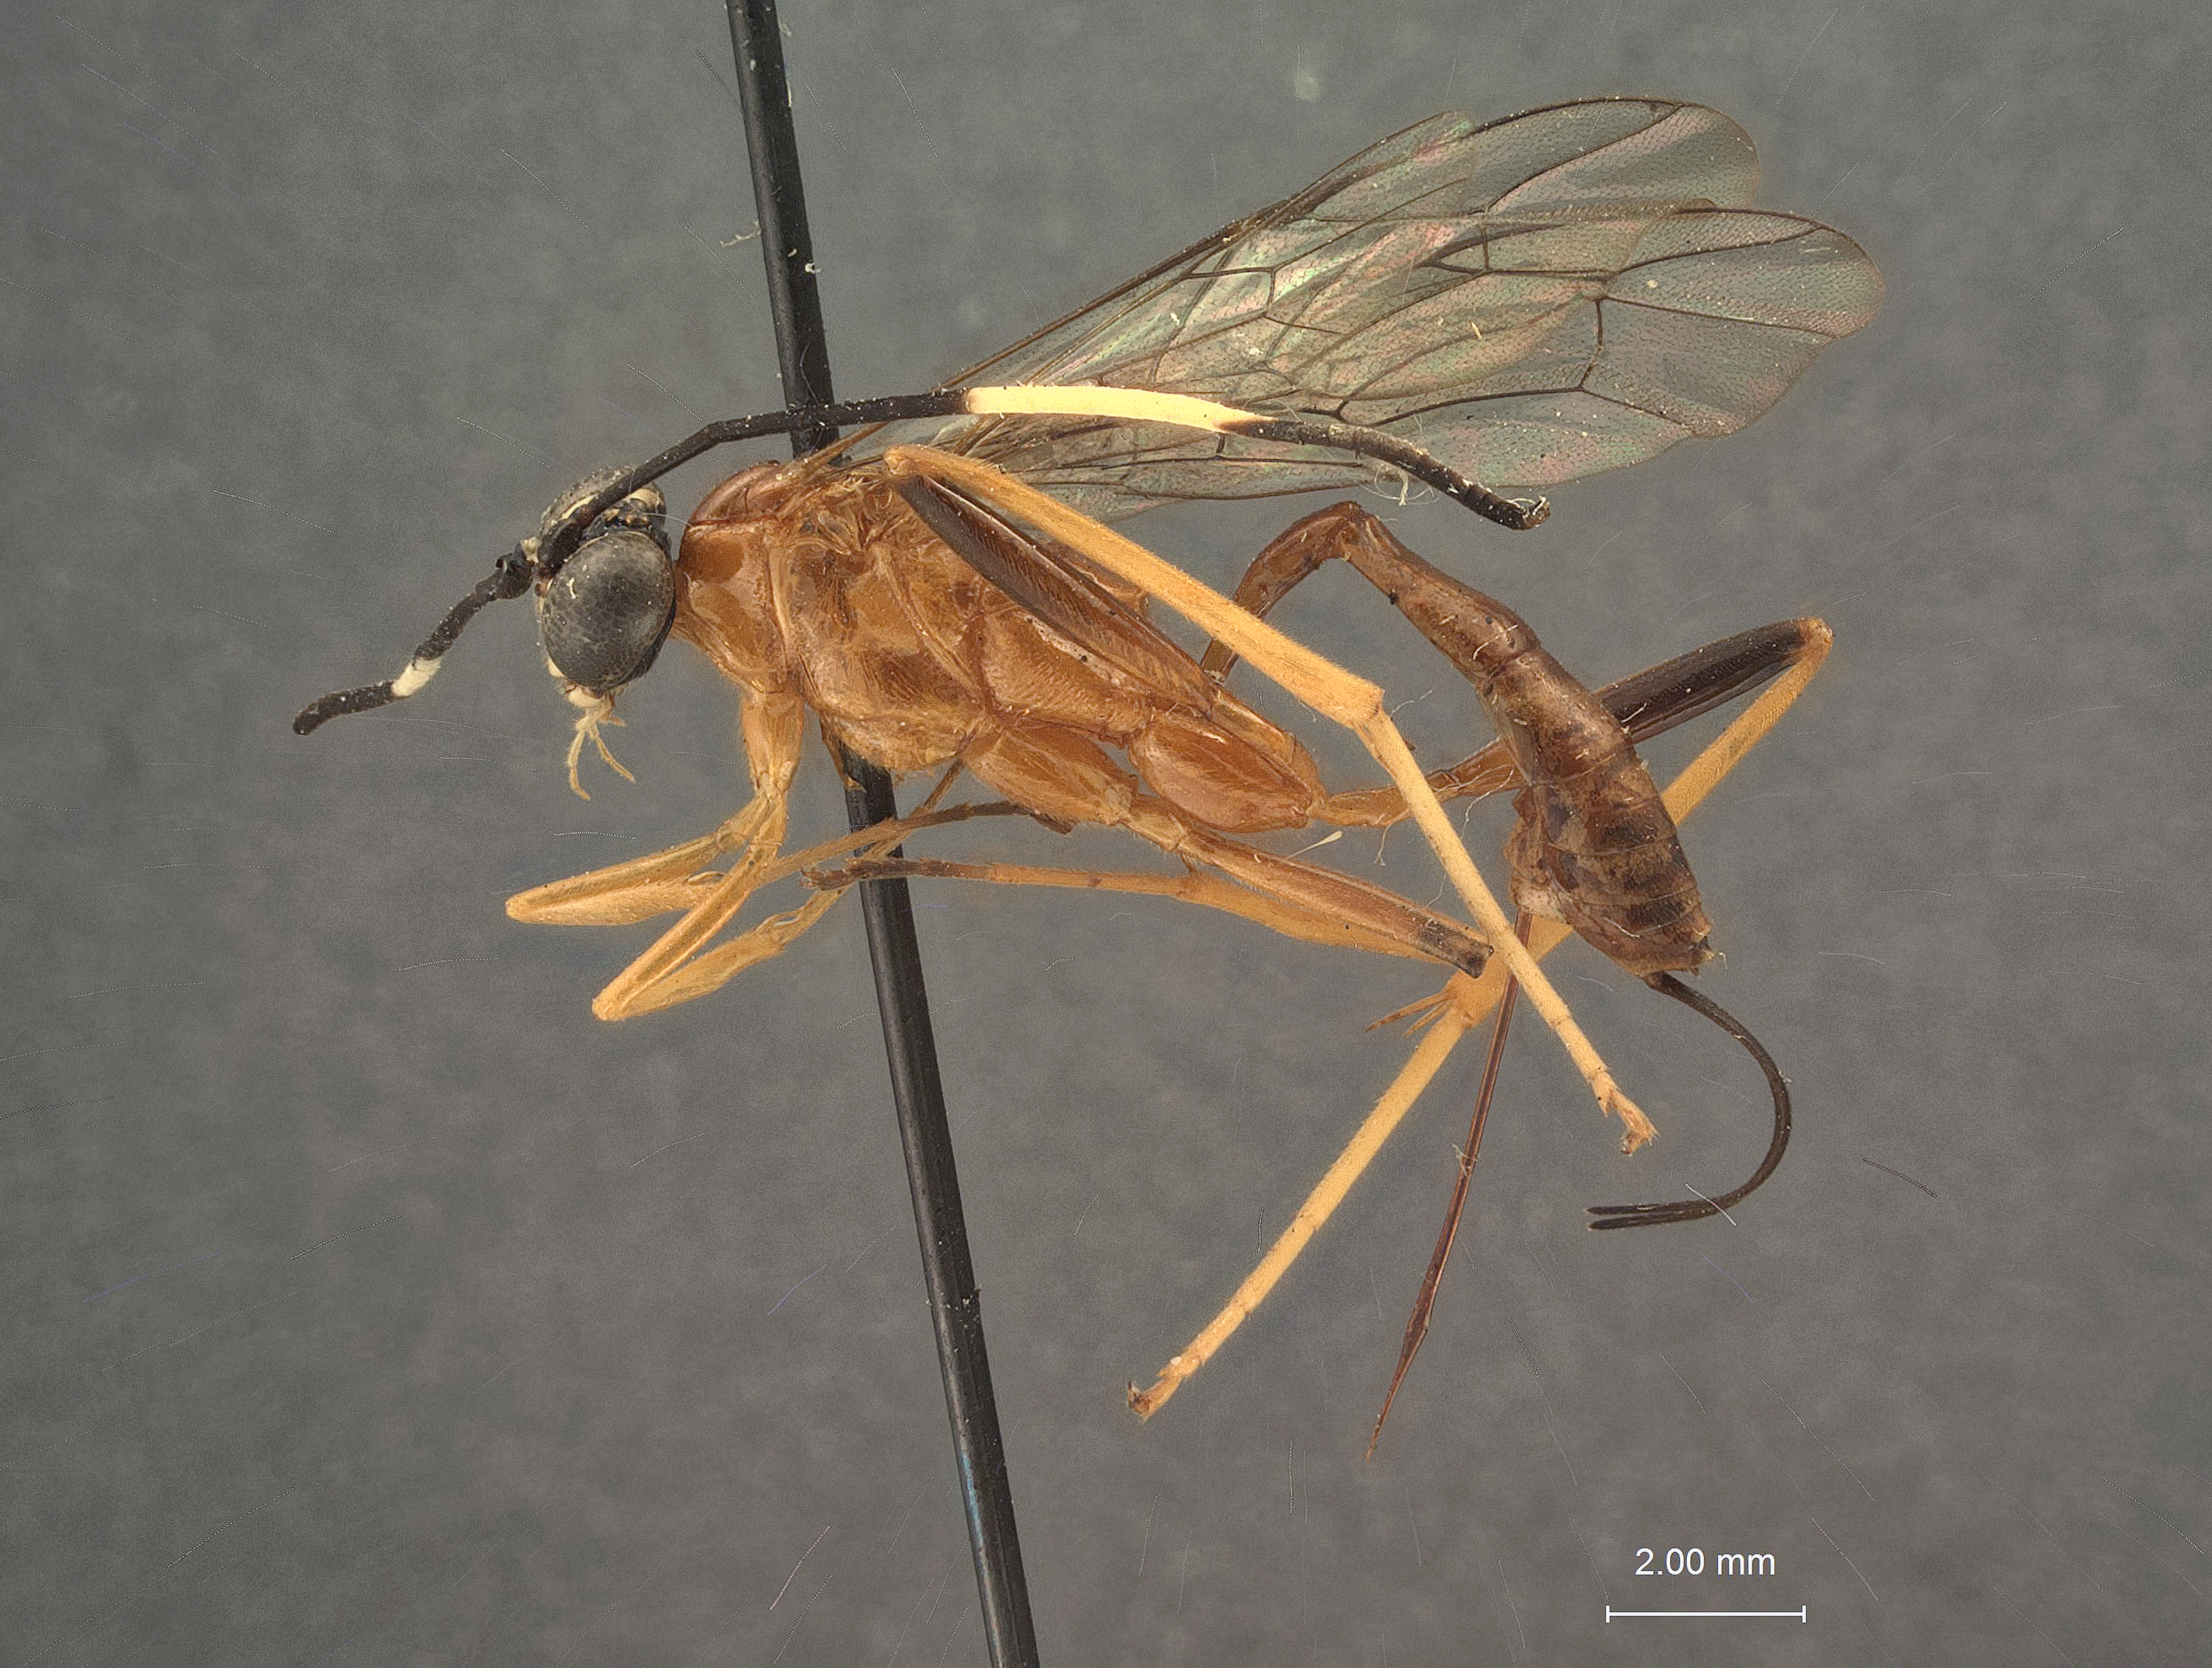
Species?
Polycyrtus ornatifrons
